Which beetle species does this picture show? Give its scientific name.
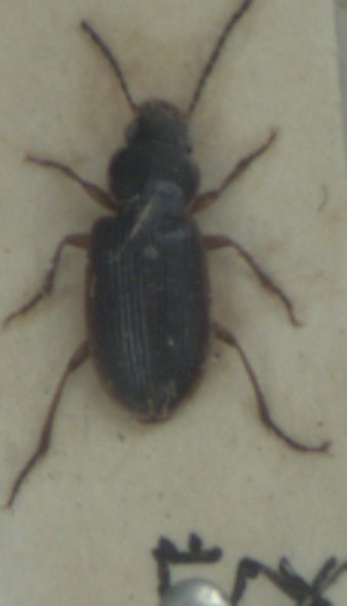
Stenolophus mixtus
